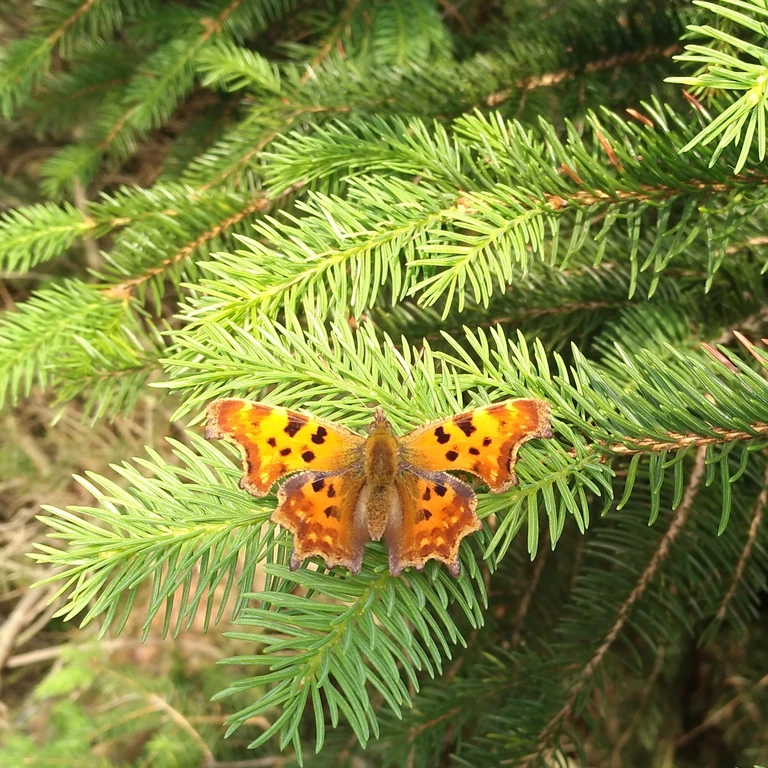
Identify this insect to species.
Polygonia c-album
